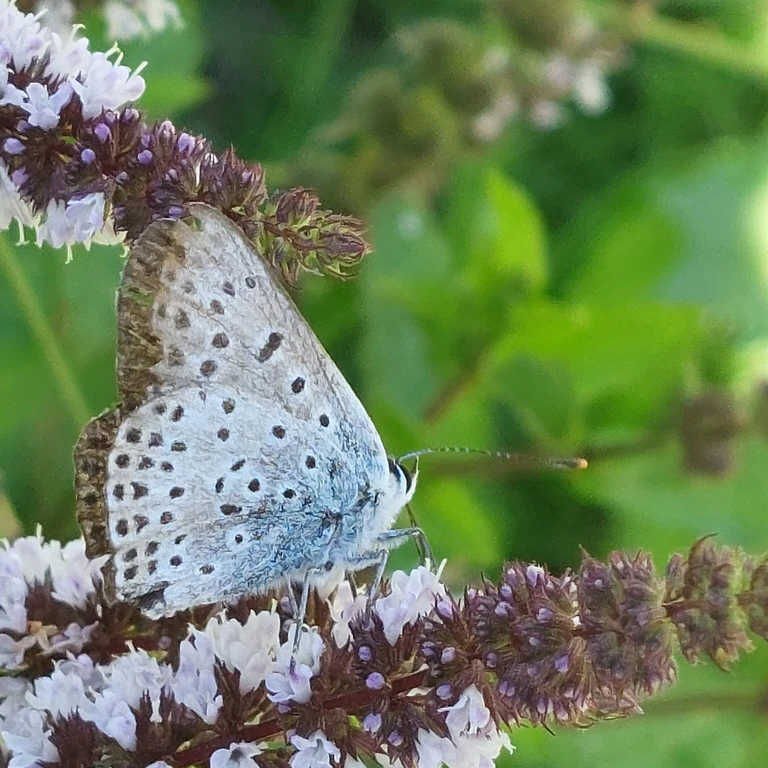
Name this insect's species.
Lycaena tityrus (also Loweia tityrus)
